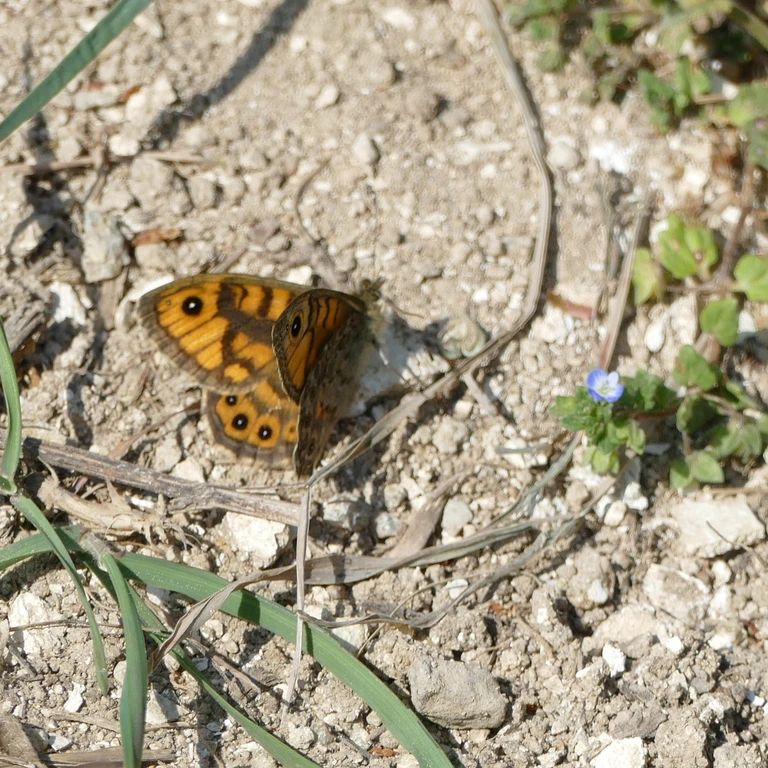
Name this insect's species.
Lasiommata megera (also Pararge megera)
